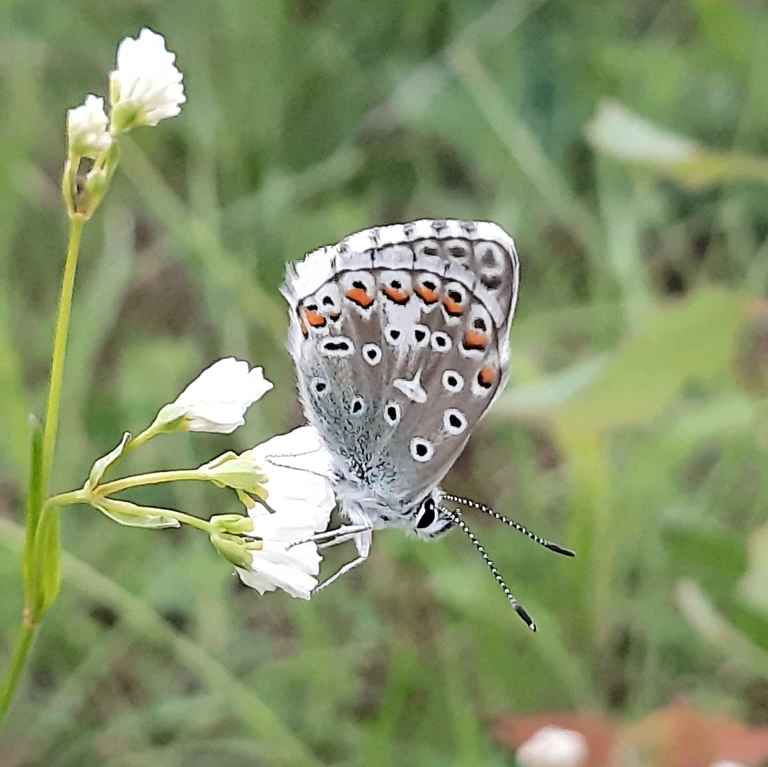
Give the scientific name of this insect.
Lysandra bellargus
